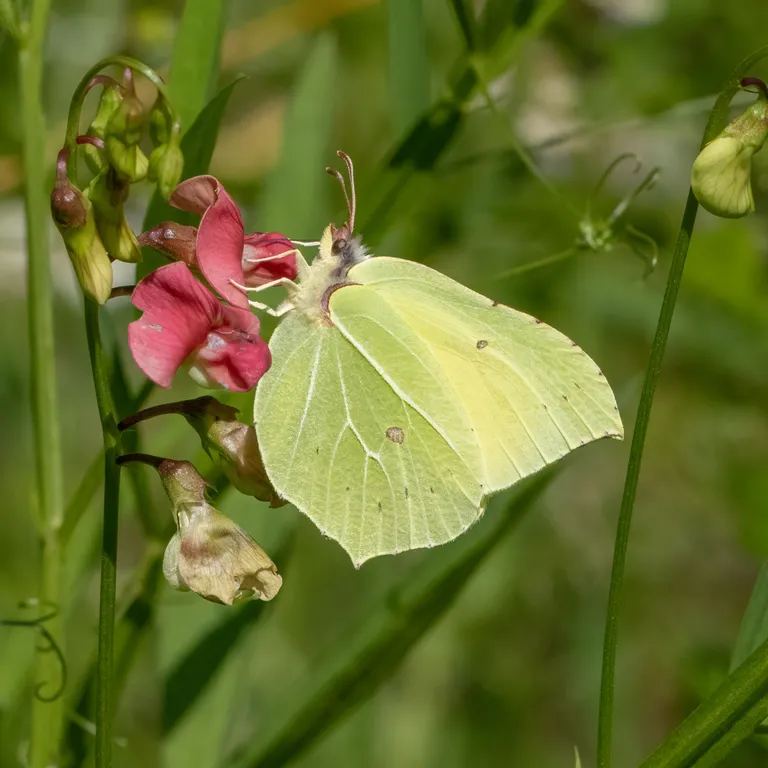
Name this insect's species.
Gonepteryx rhamni
